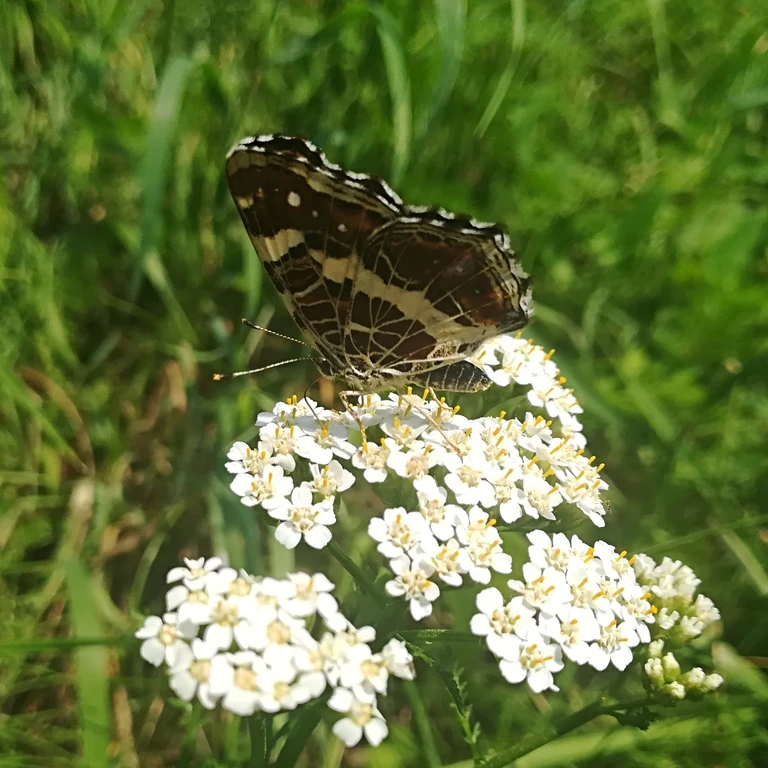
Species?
Araschnia levana
